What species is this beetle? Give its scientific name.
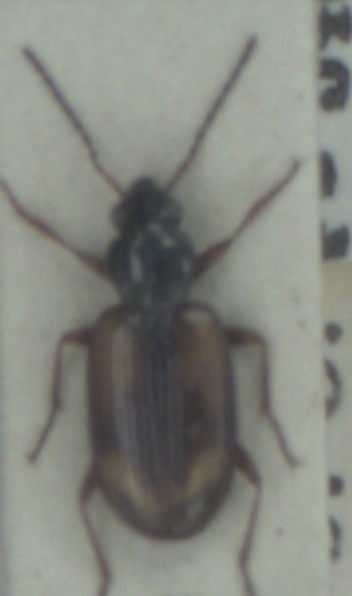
Bembidion femoratum
